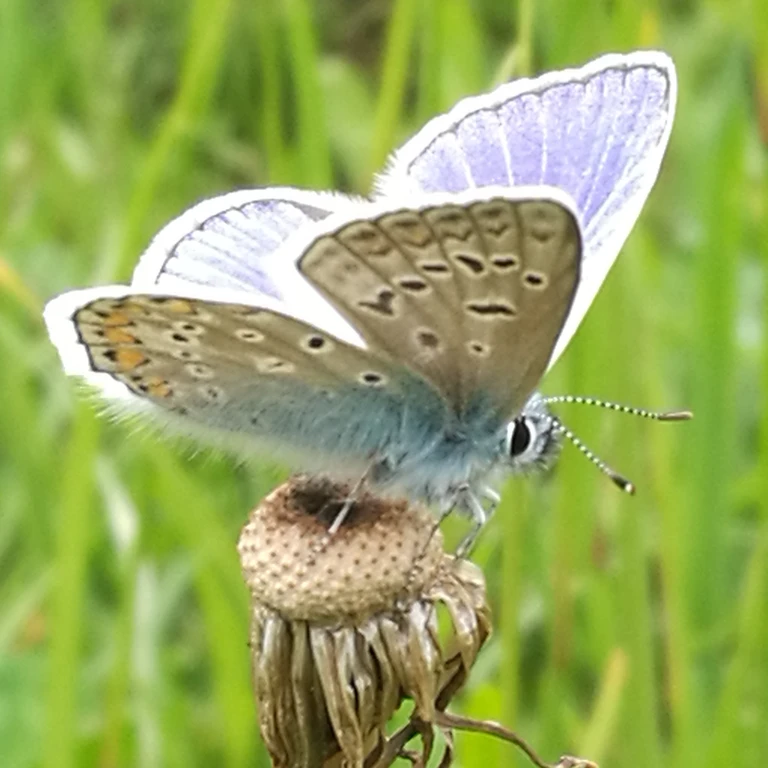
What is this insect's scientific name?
Polyommatus icarus
